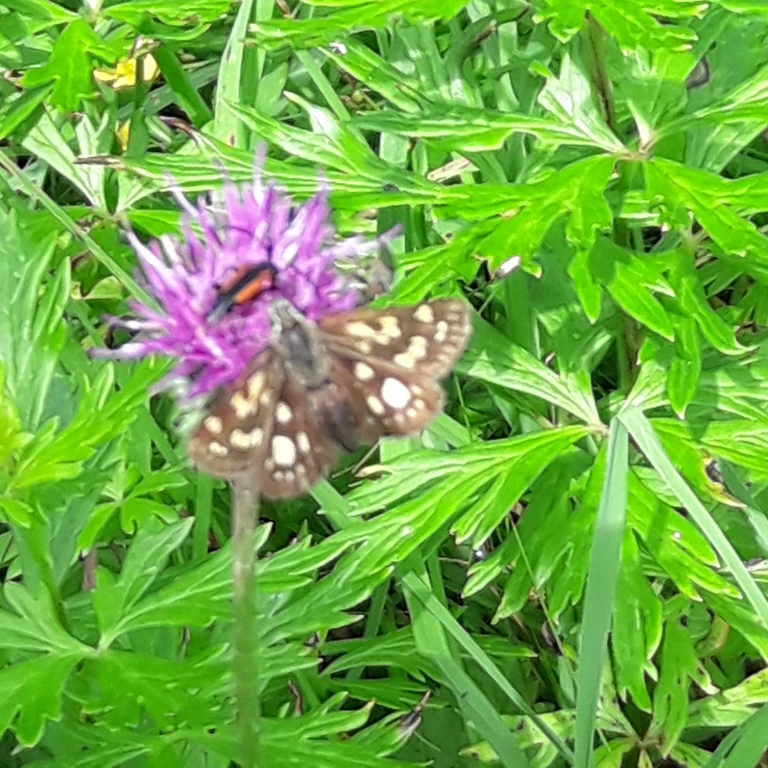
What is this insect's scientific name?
Carterocephalus palaemon
